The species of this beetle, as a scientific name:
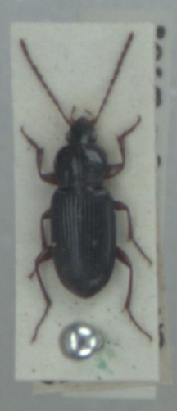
Pedius longicollis
